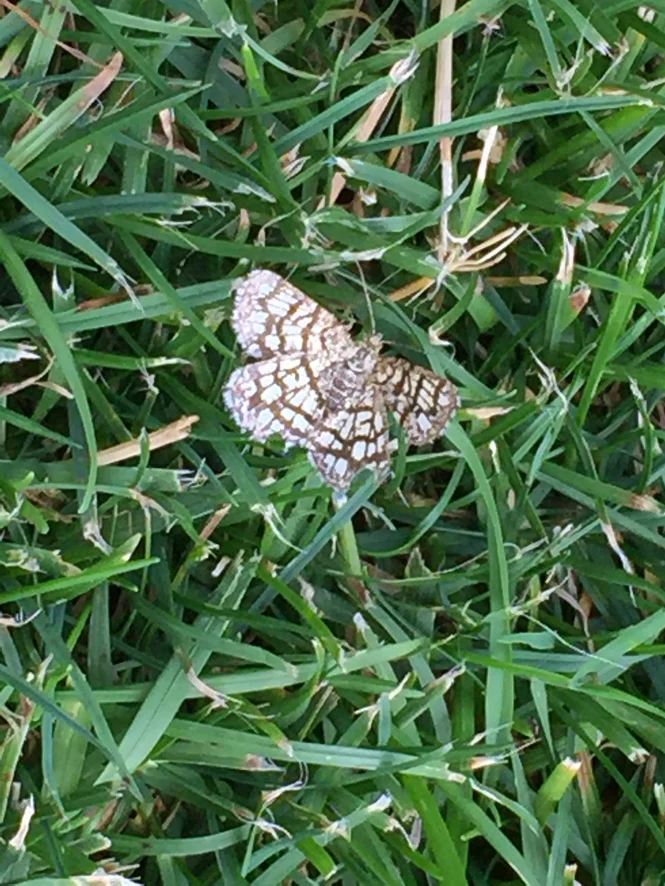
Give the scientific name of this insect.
Chiasmia clathrata
